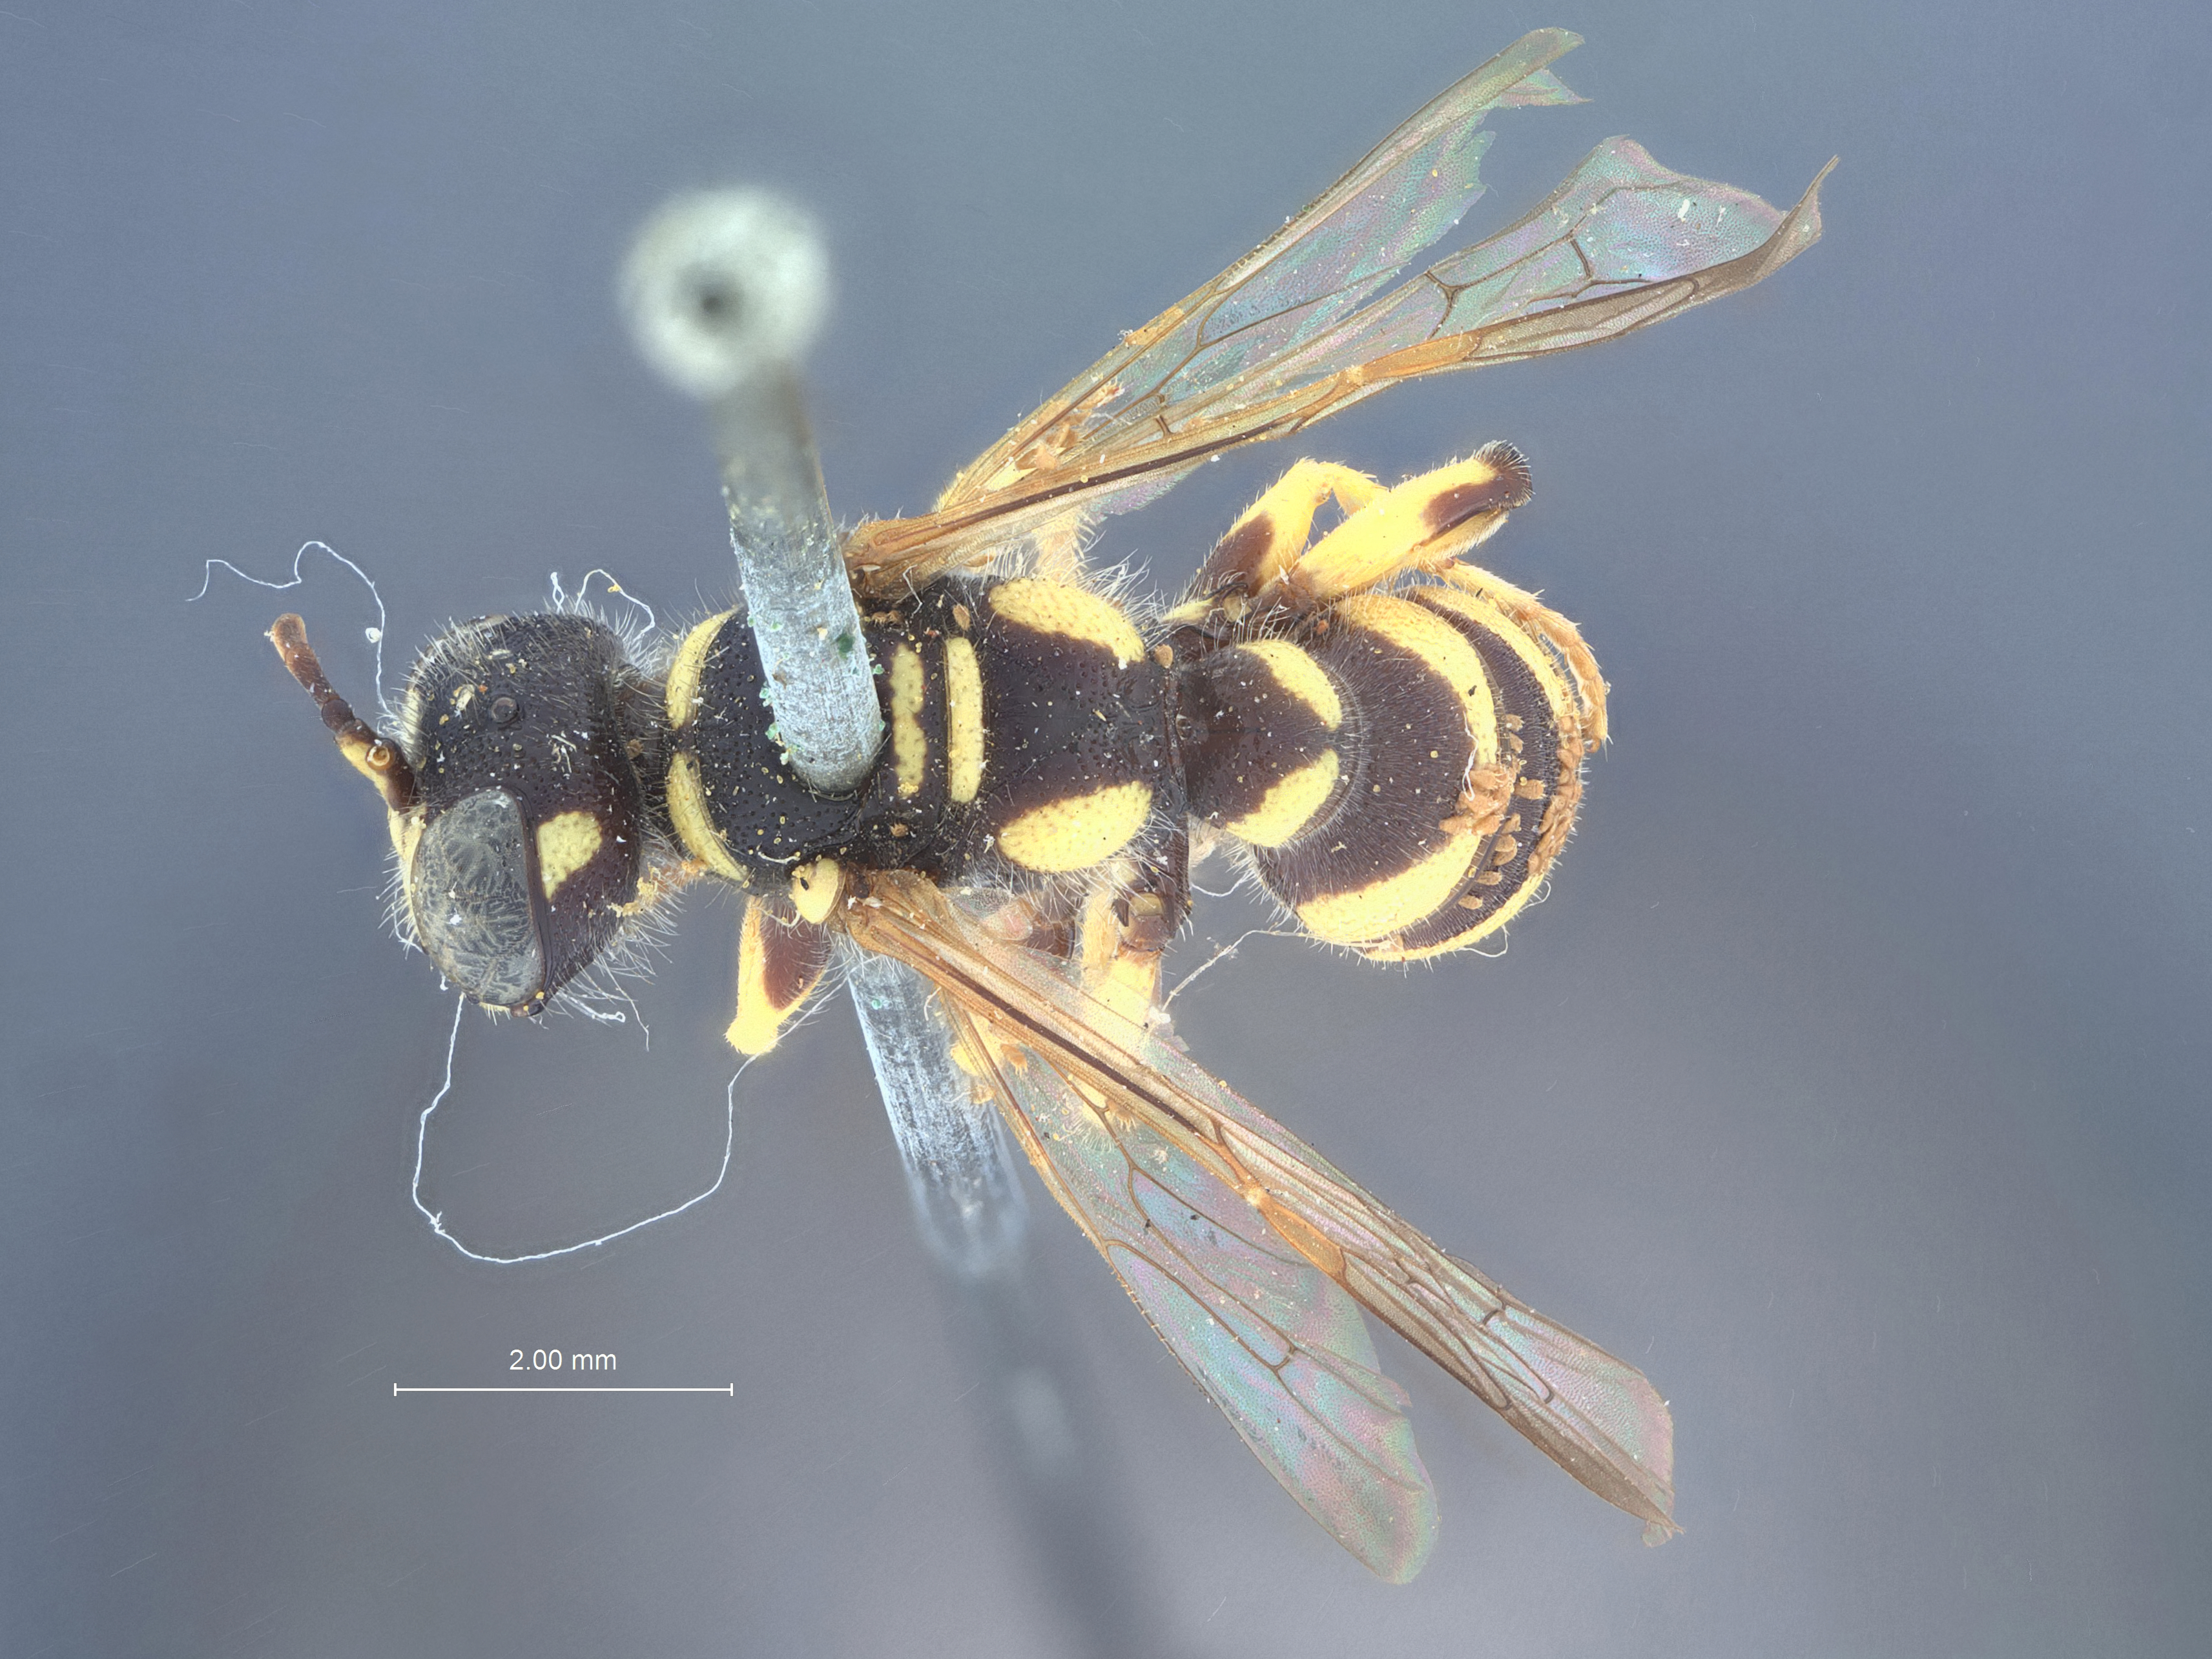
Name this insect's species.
Cerceris calochorti
